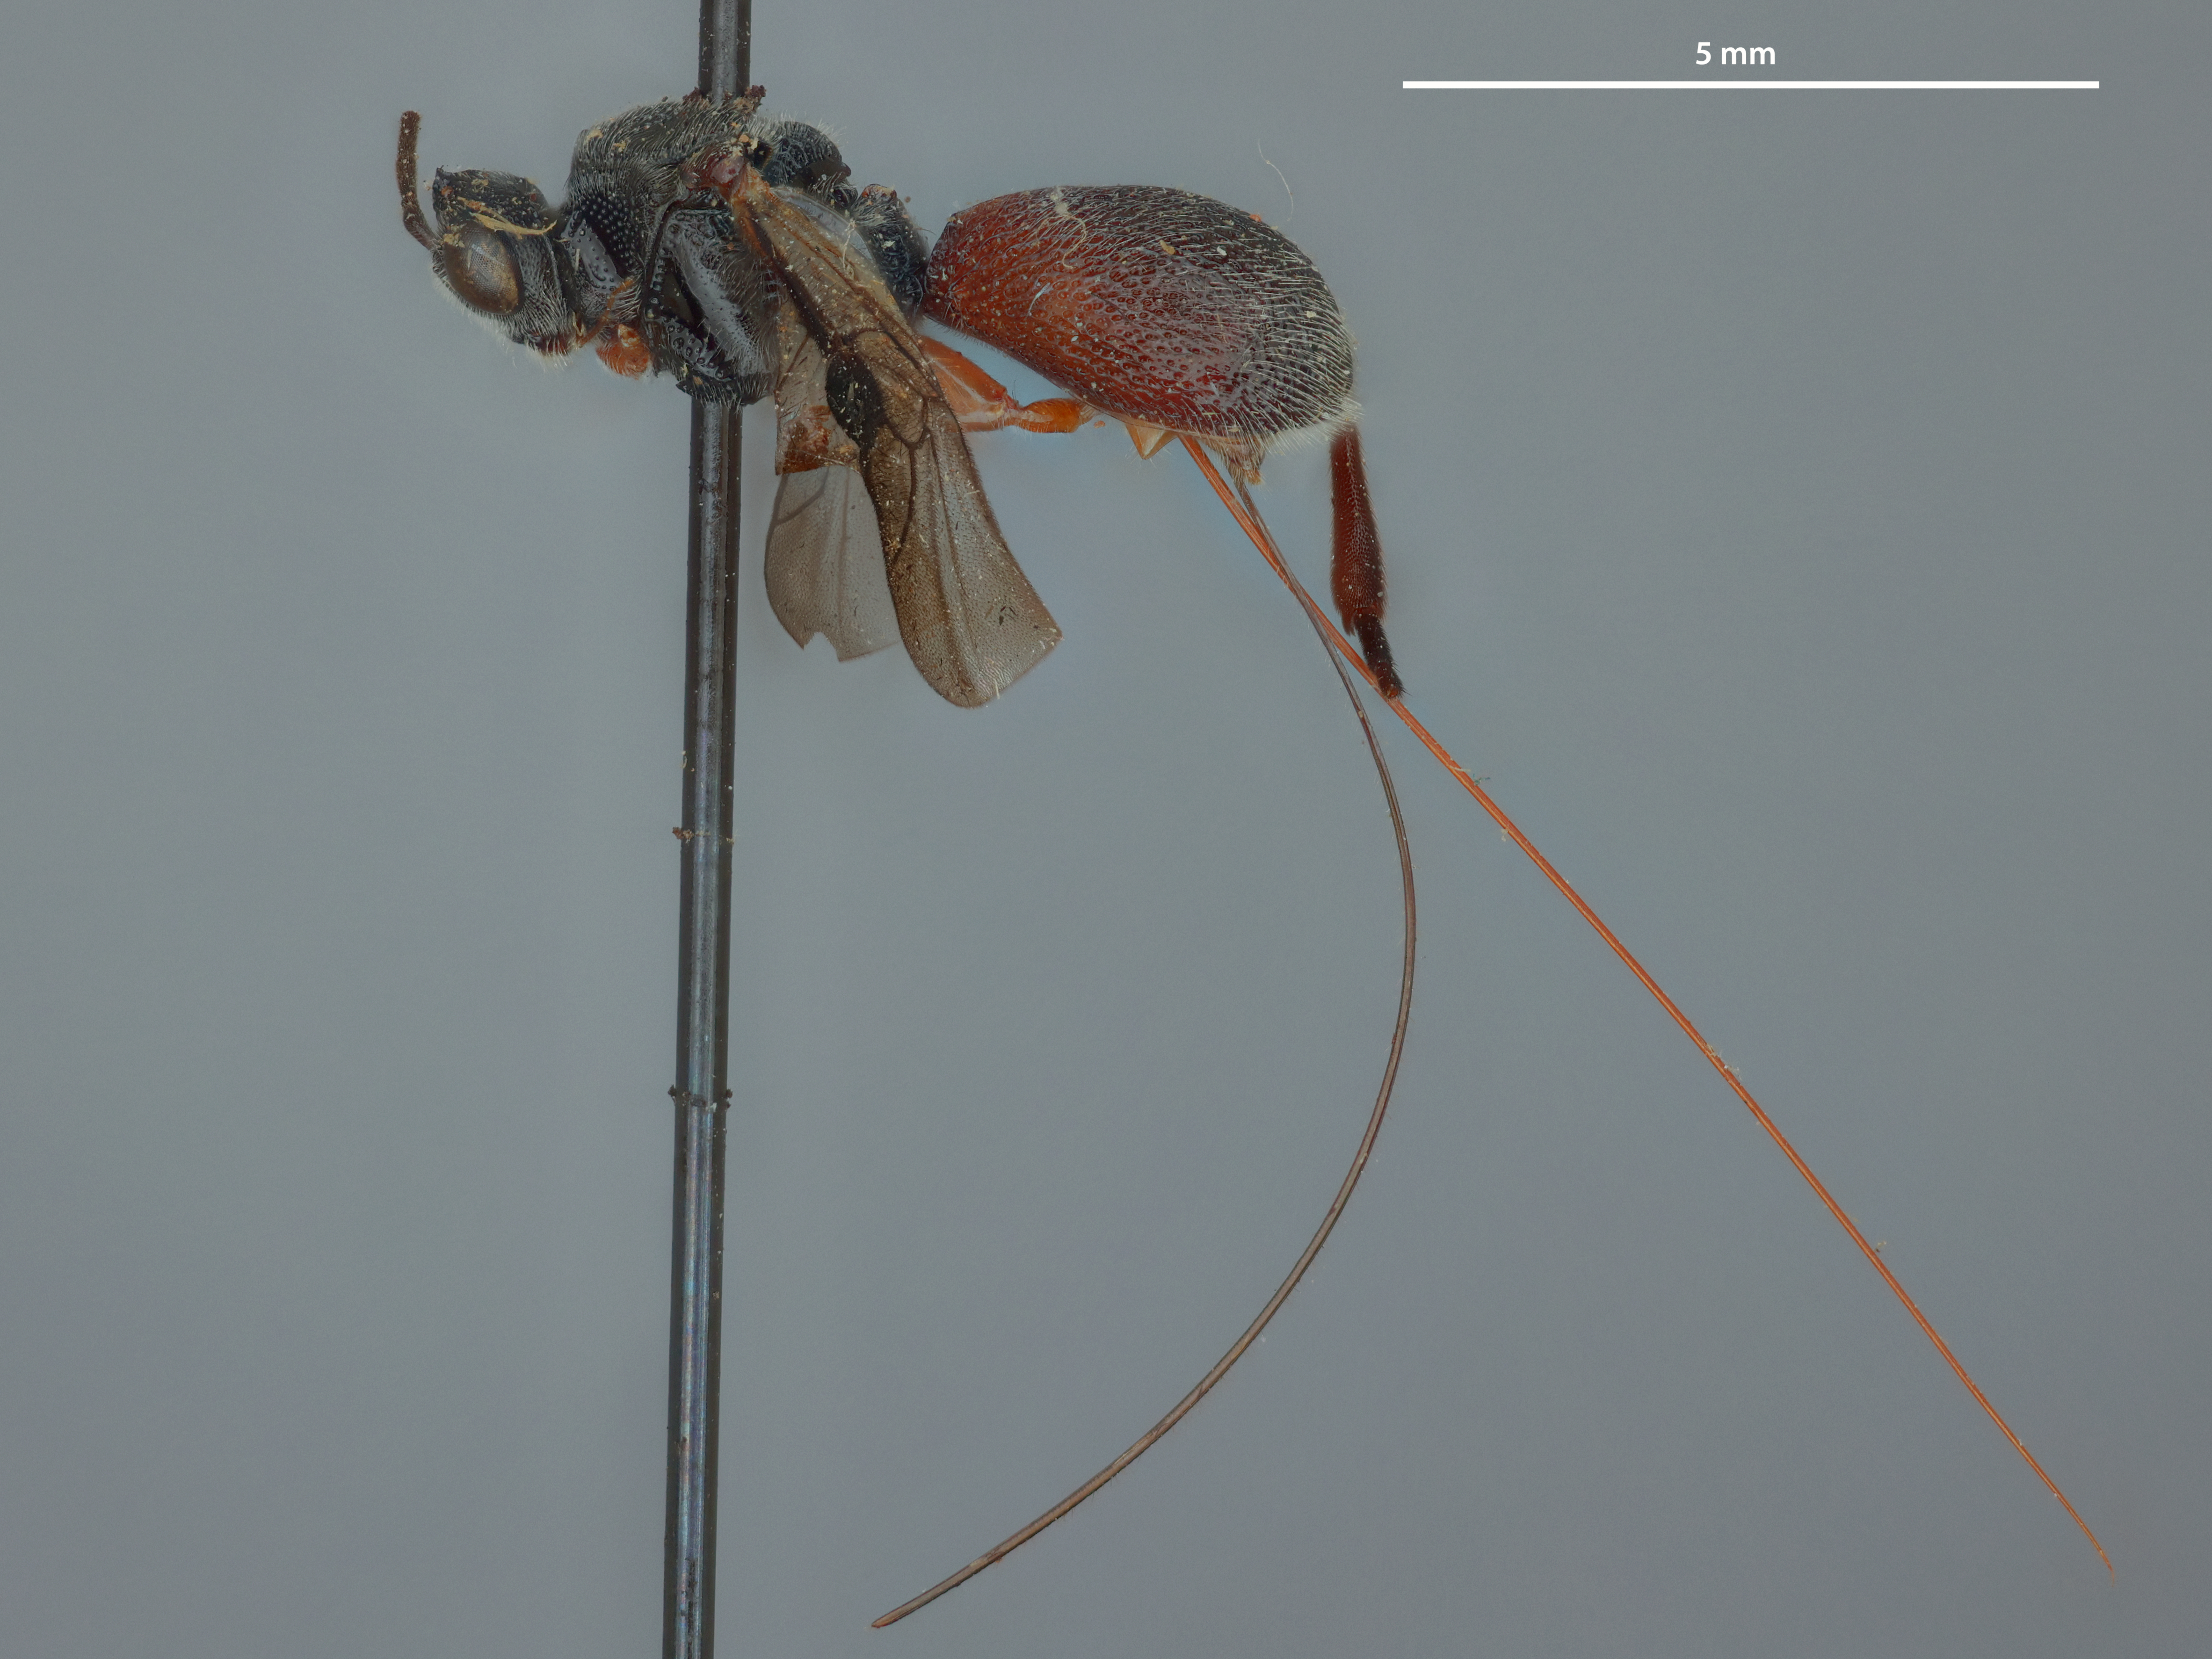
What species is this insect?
Urosigalphus meoarmatus
